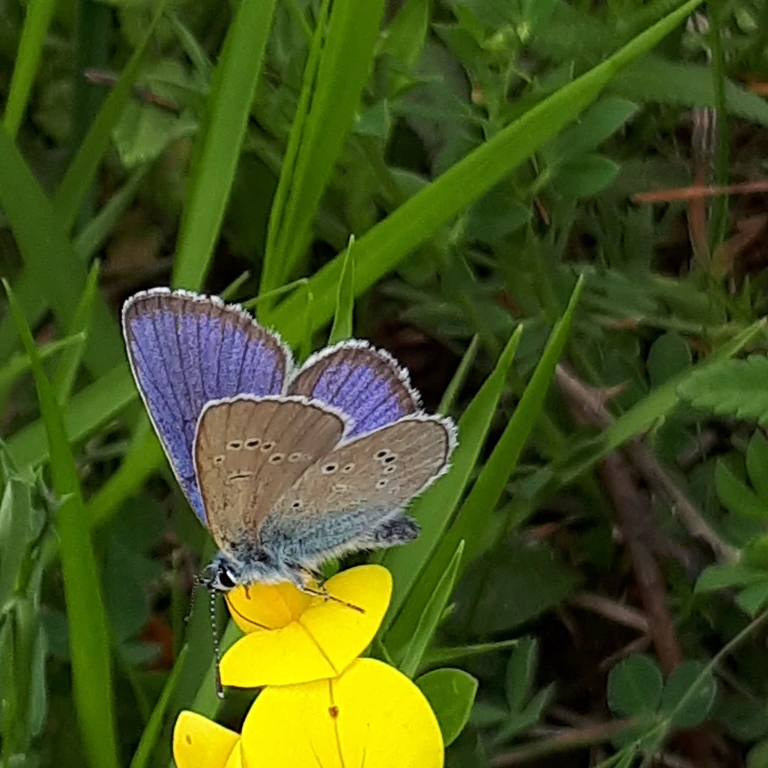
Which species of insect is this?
Cyaniris semiargus
